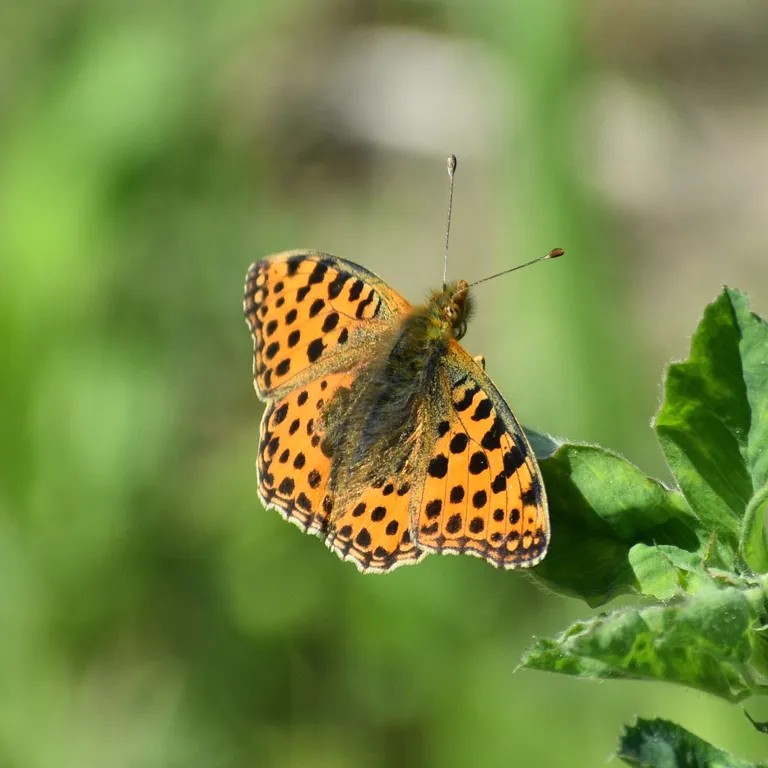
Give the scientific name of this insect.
Issoria lathonia
